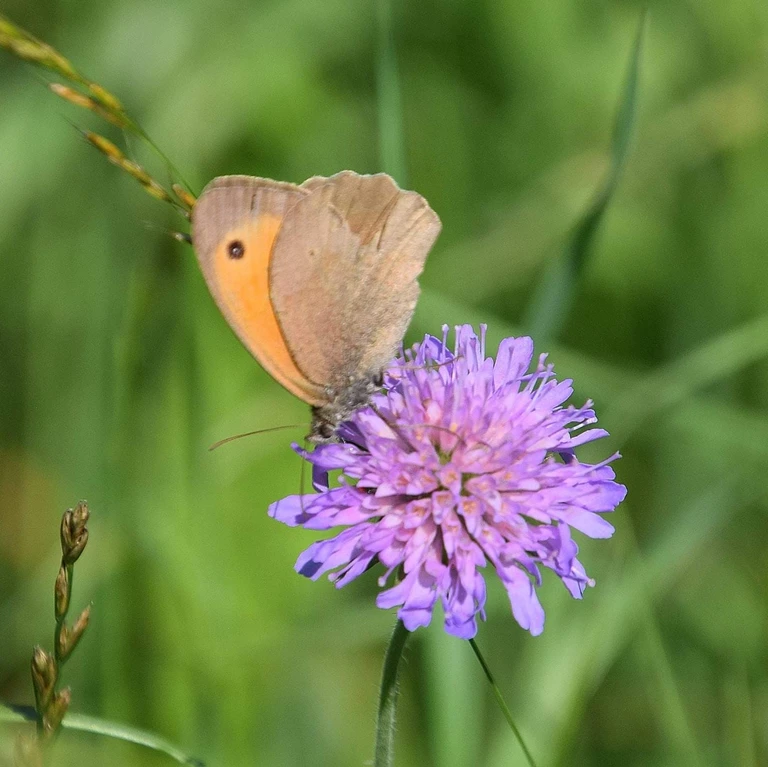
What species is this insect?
Maniola jurtina
